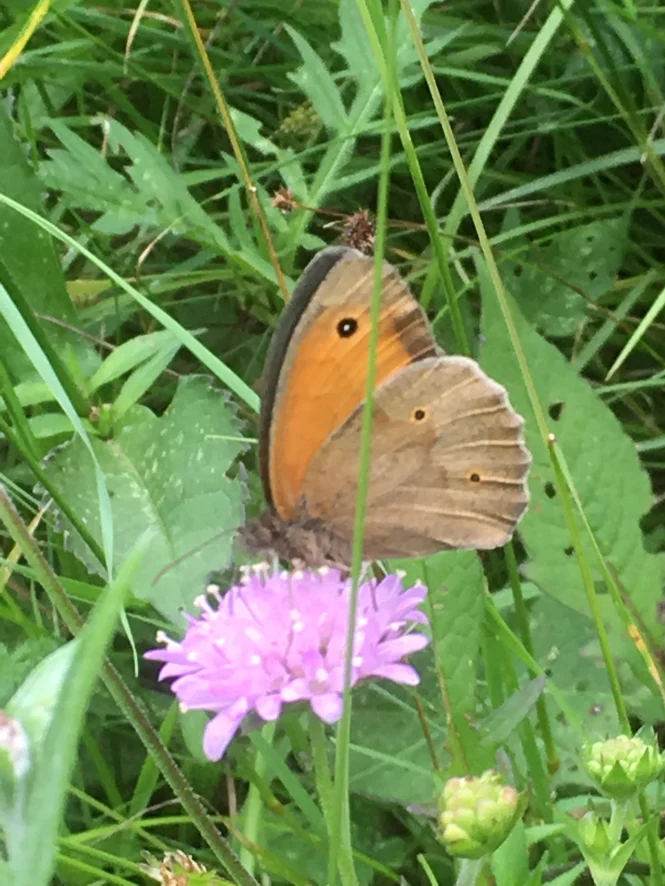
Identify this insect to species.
Maniola jurtina
